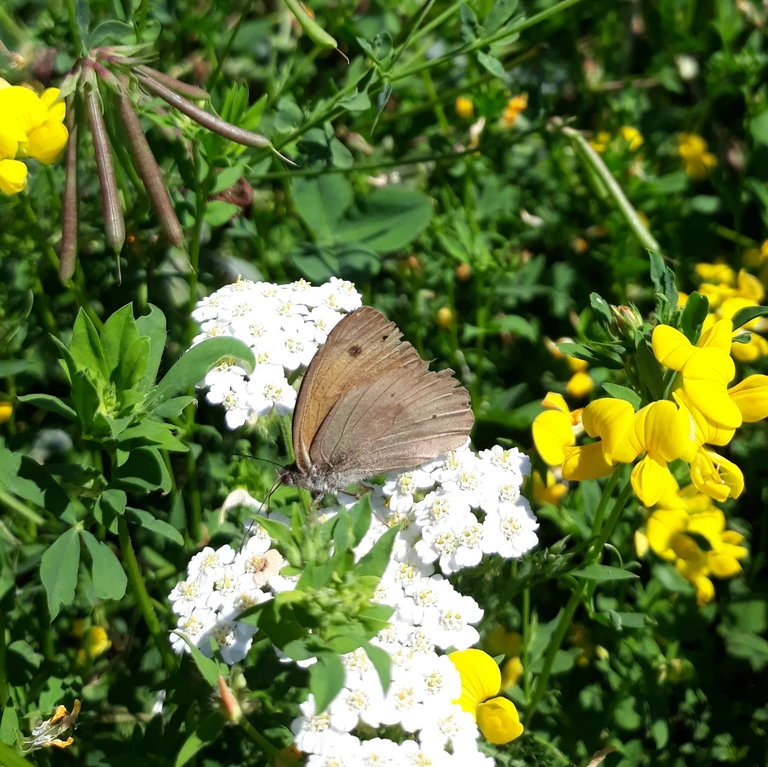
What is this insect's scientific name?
Maniola jurtina
